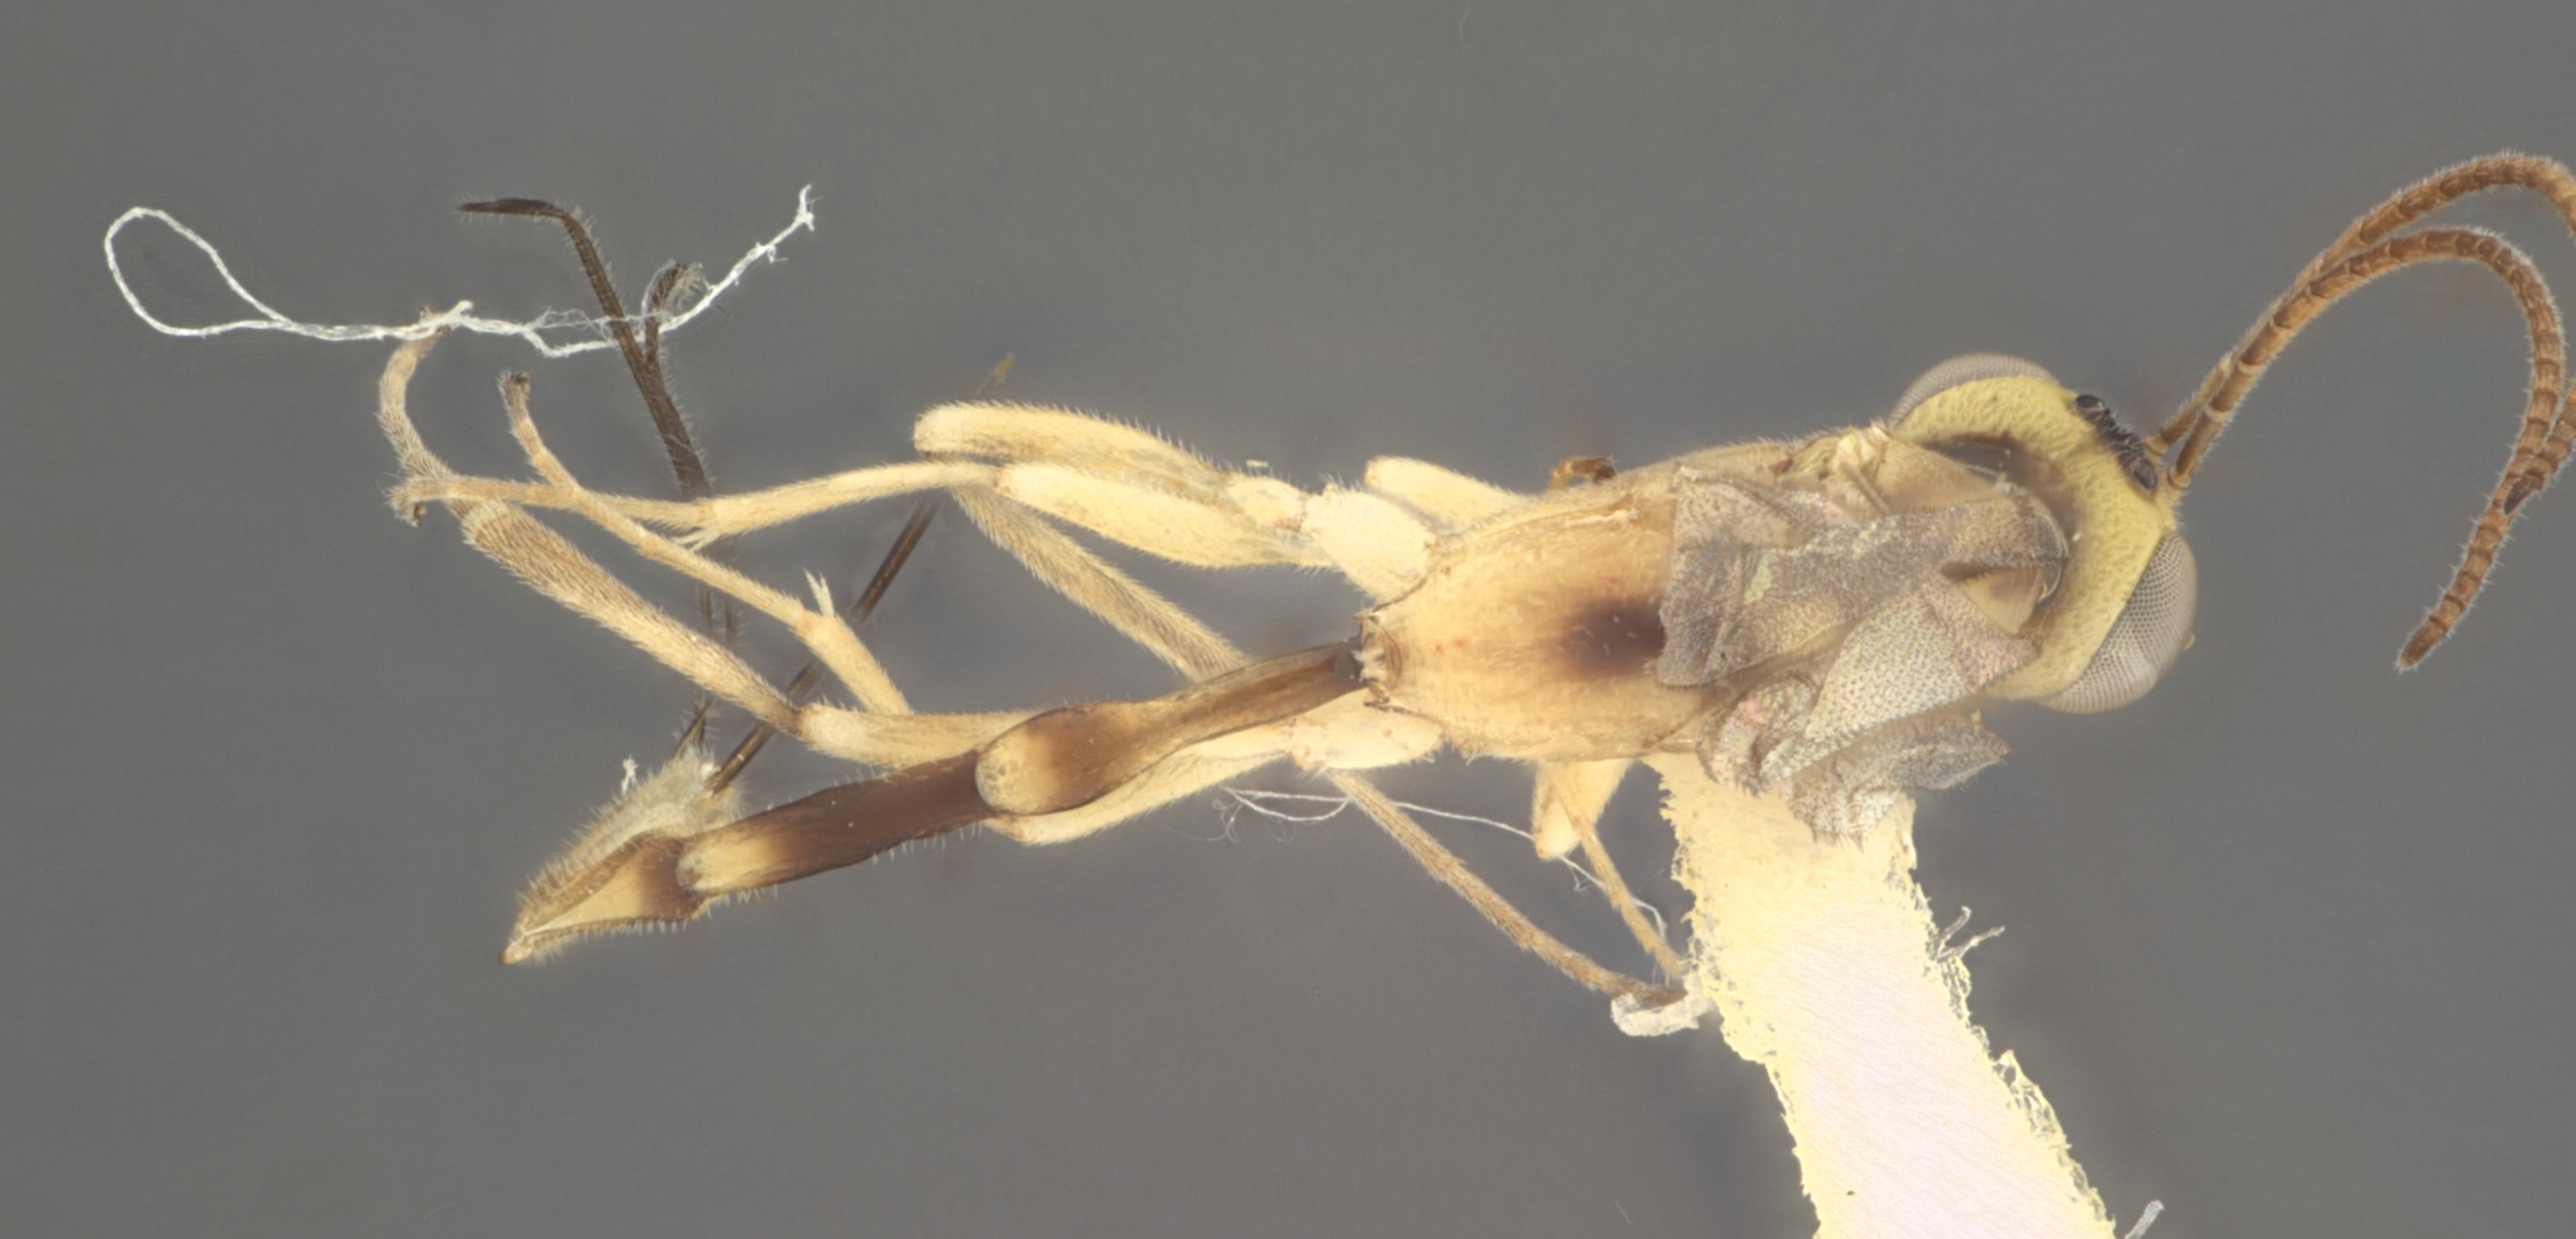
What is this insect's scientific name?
Temelucha helvola
